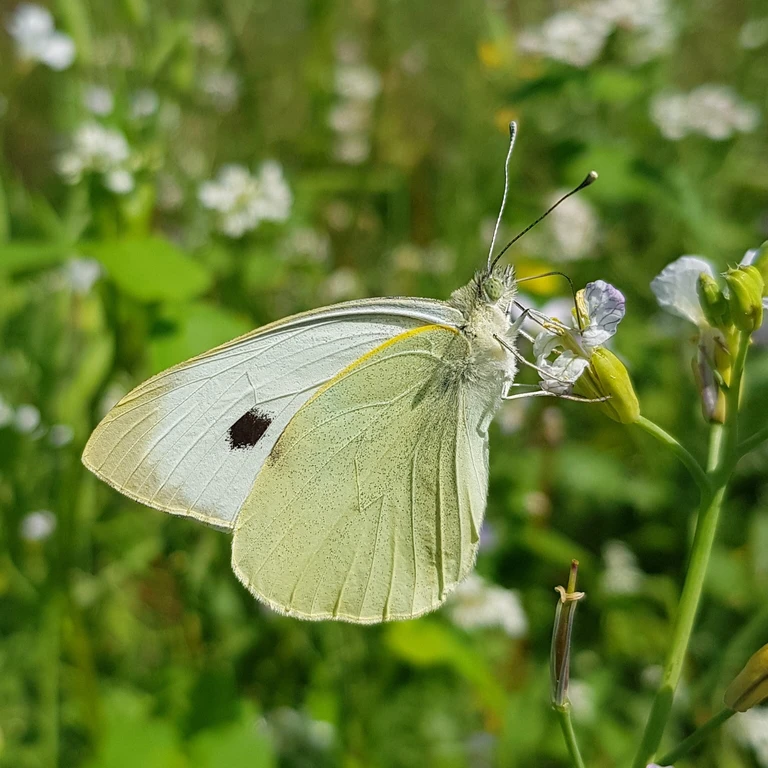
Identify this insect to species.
Pieris brassicae
